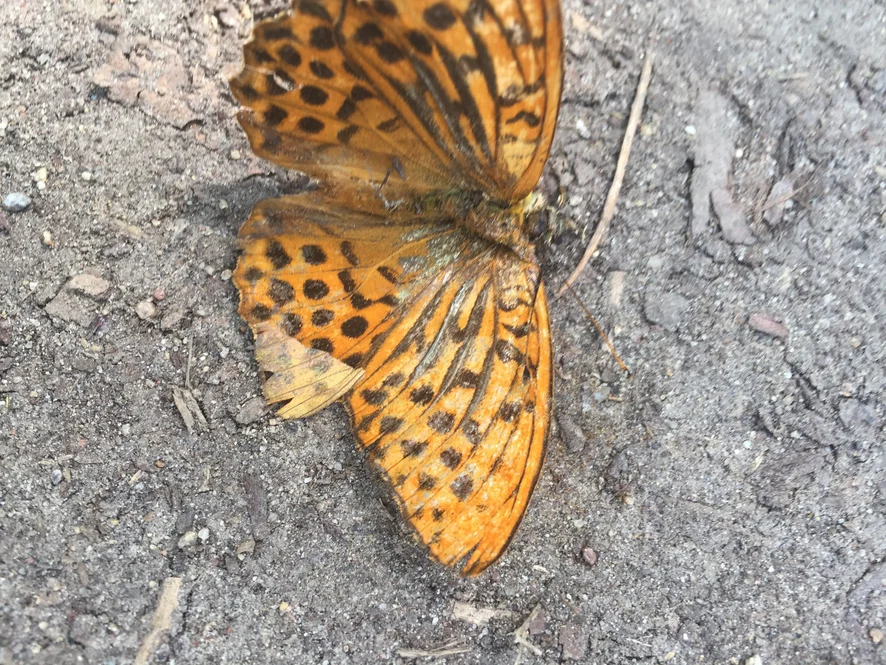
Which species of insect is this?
Argynnis paphia
